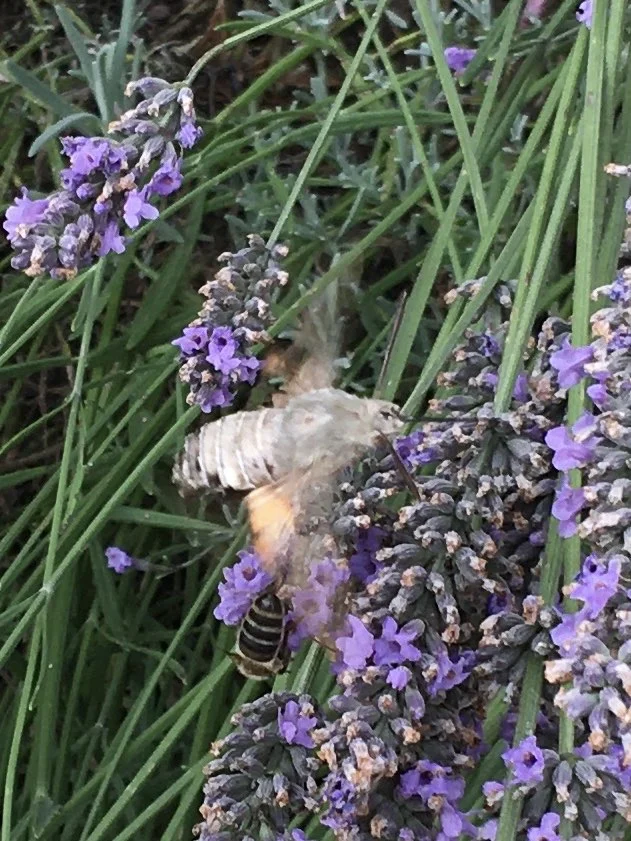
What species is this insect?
Macroglossum stellatarum
